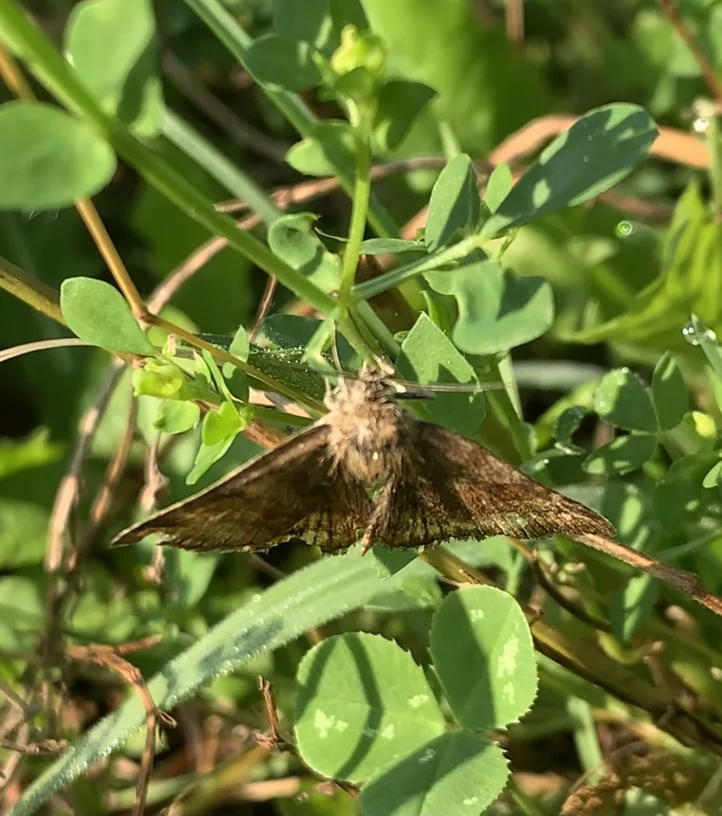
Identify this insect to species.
Euclidia glyphica
